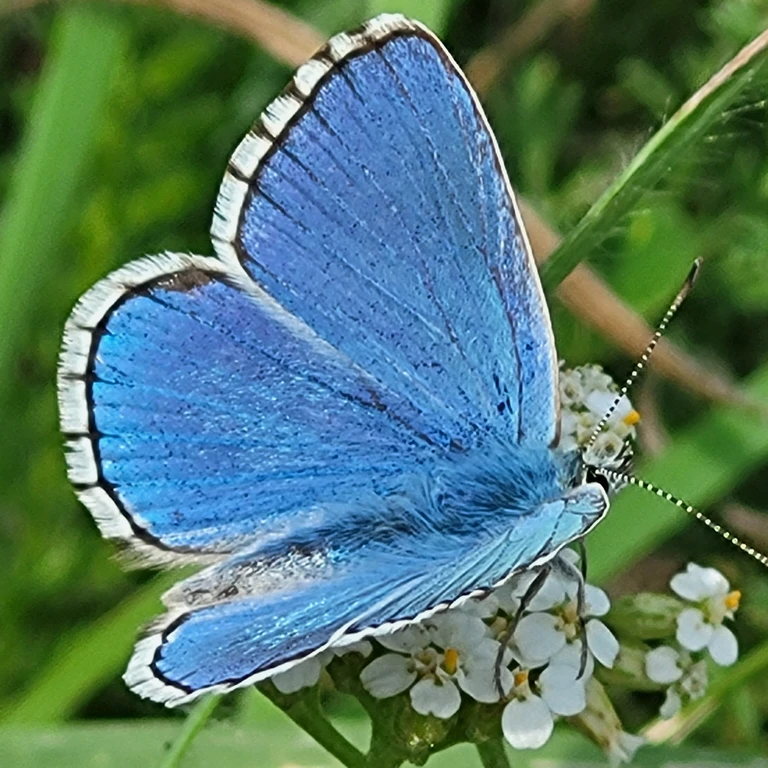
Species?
Lysandra bellargus
